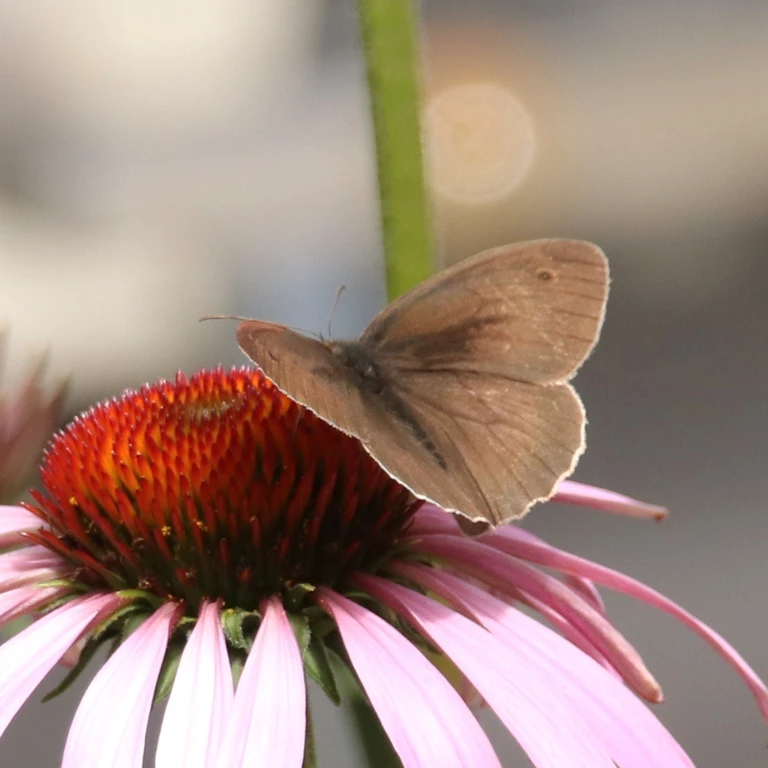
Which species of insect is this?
Maniola jurtina
